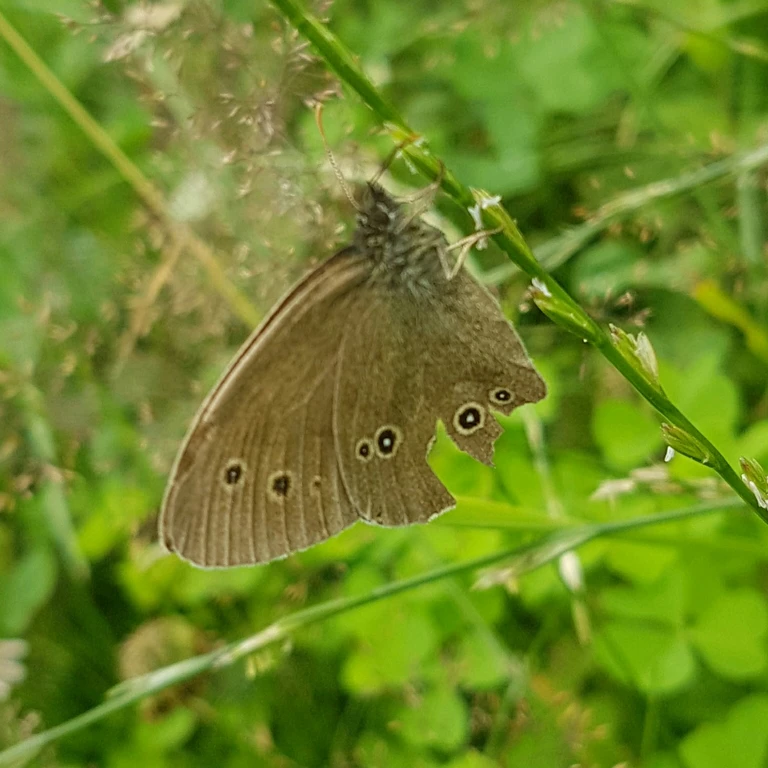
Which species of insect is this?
Aphantopus hyperantus
